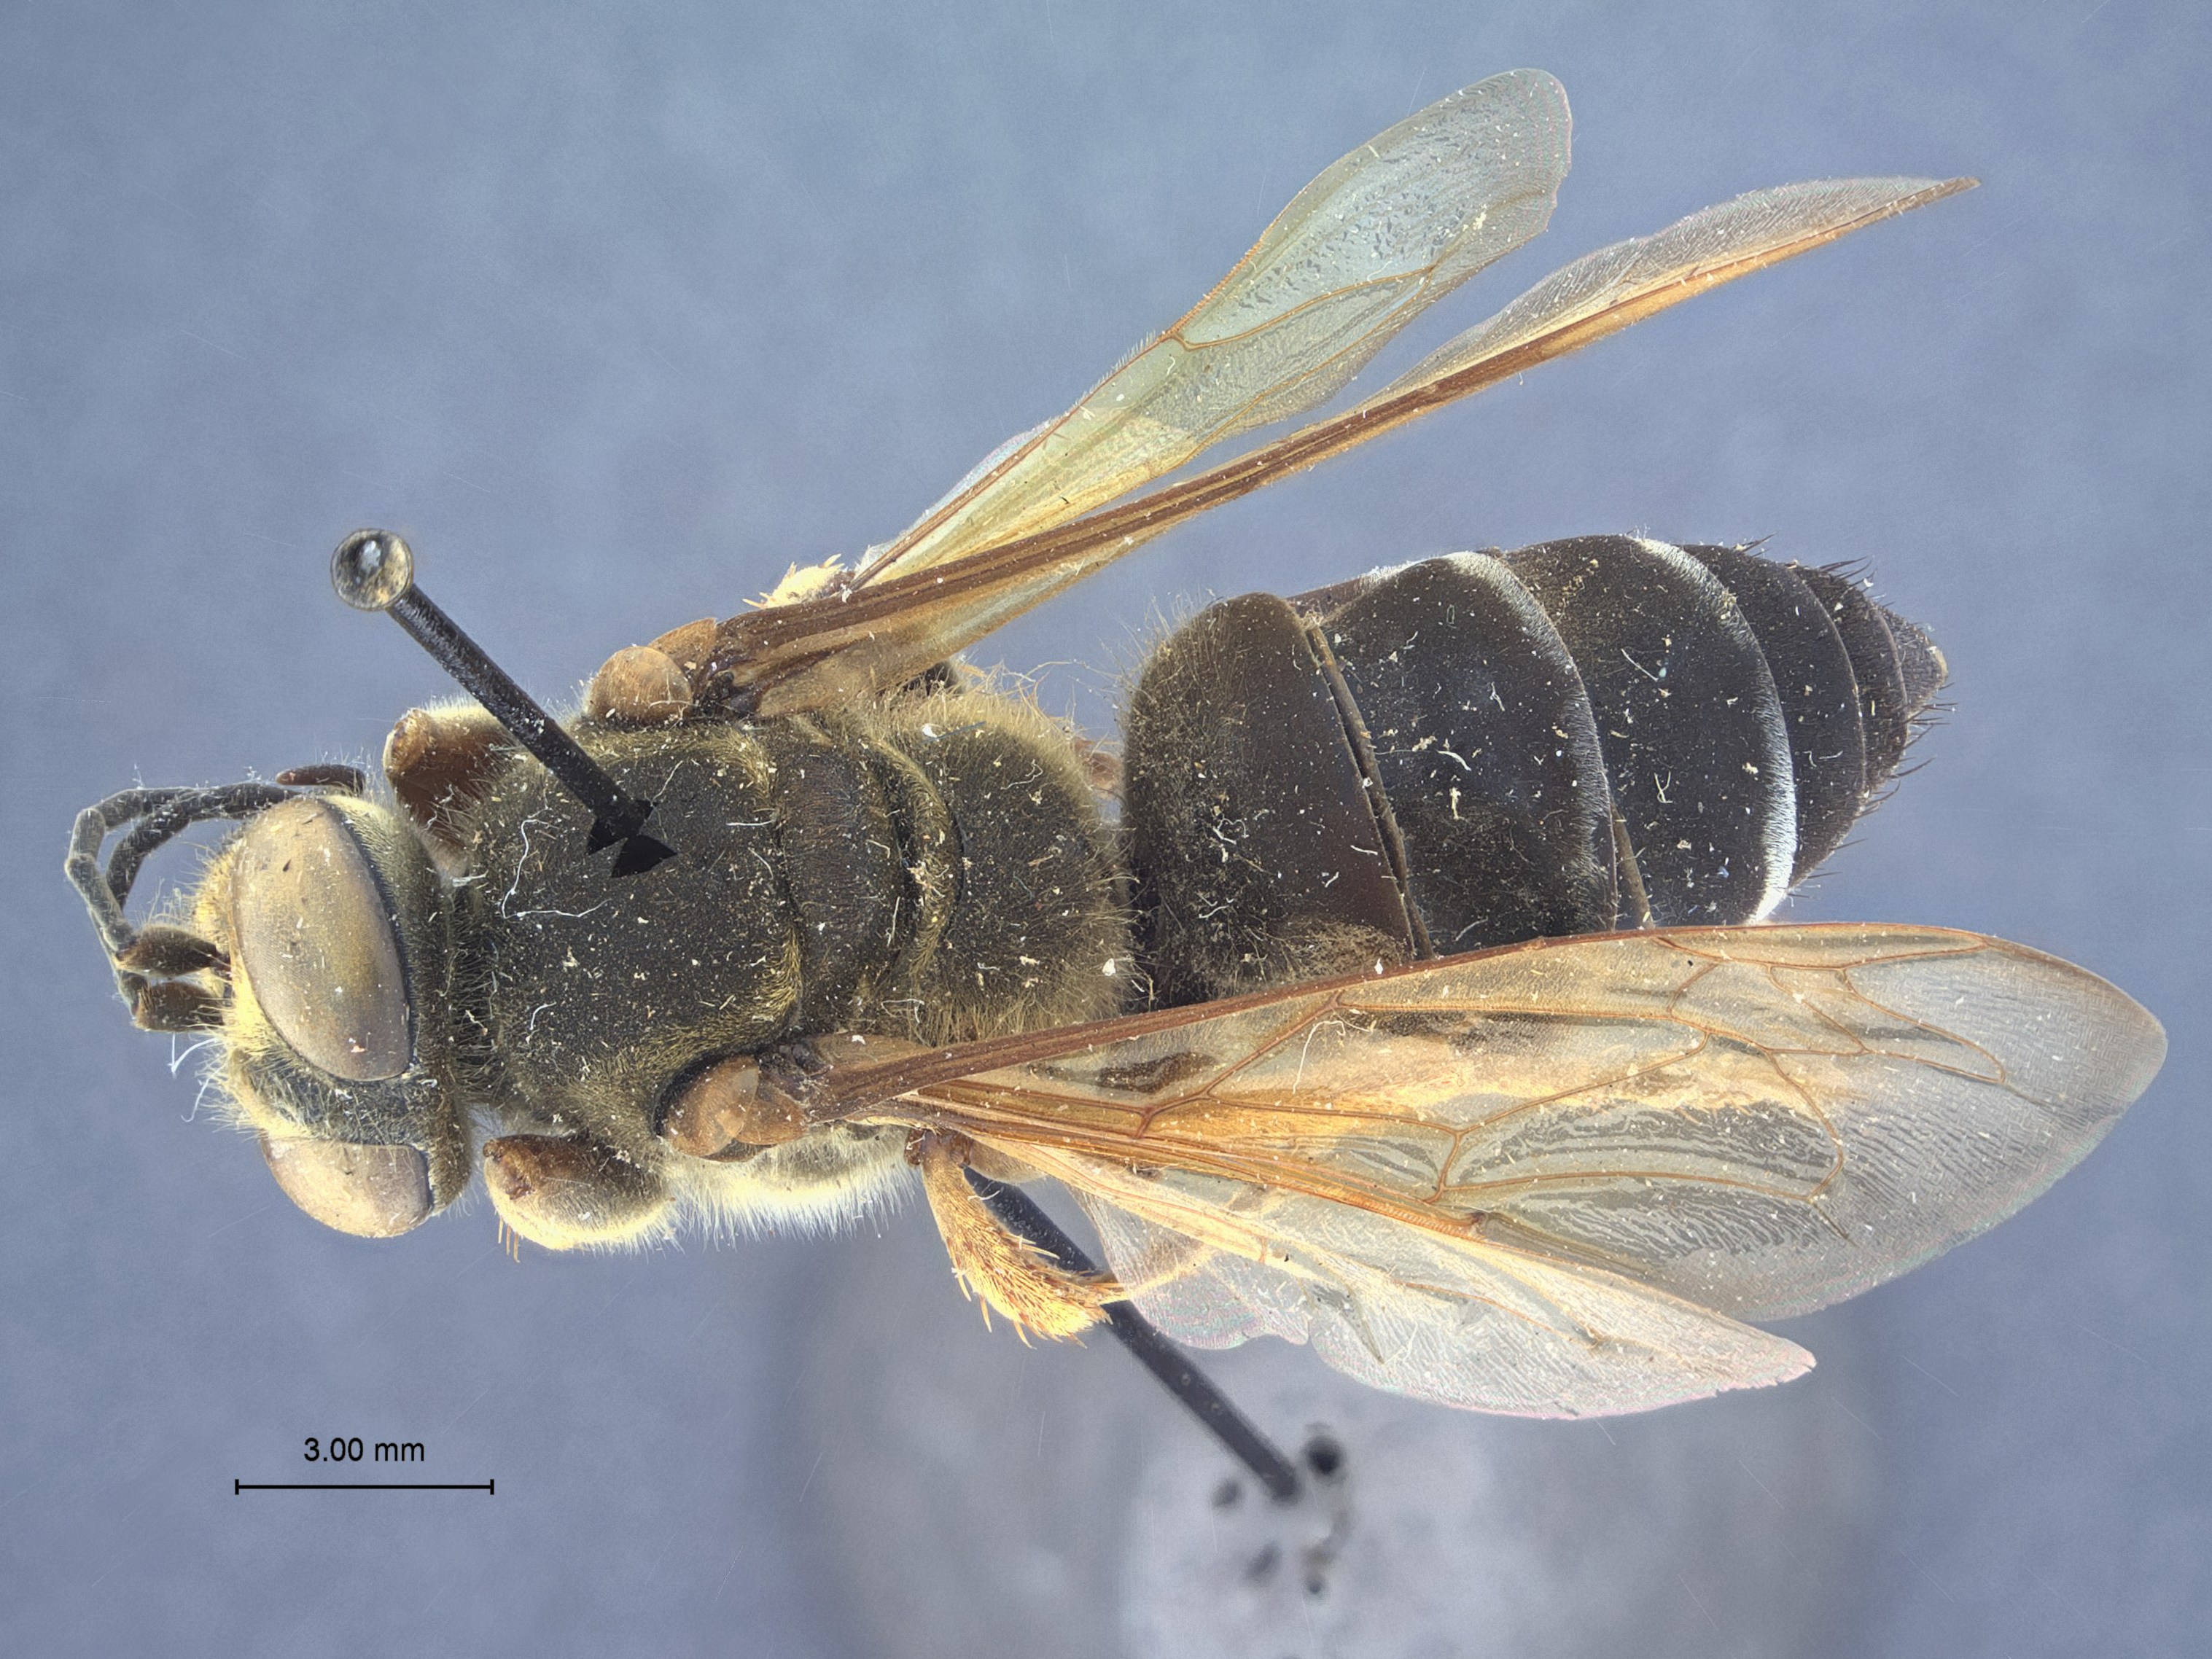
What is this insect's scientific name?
Tachytes fundatus
